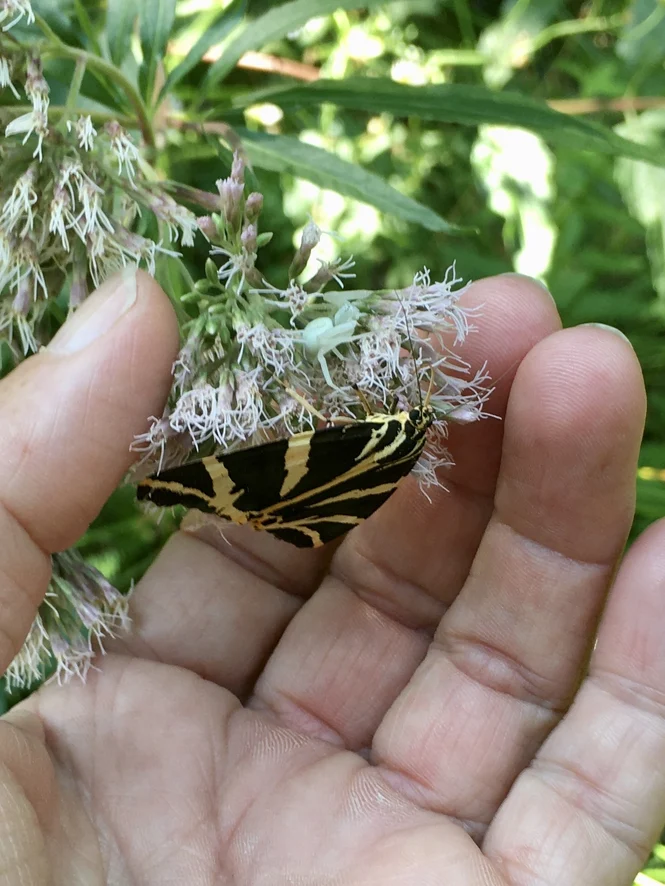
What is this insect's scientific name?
Euplagia quadripunctaria
